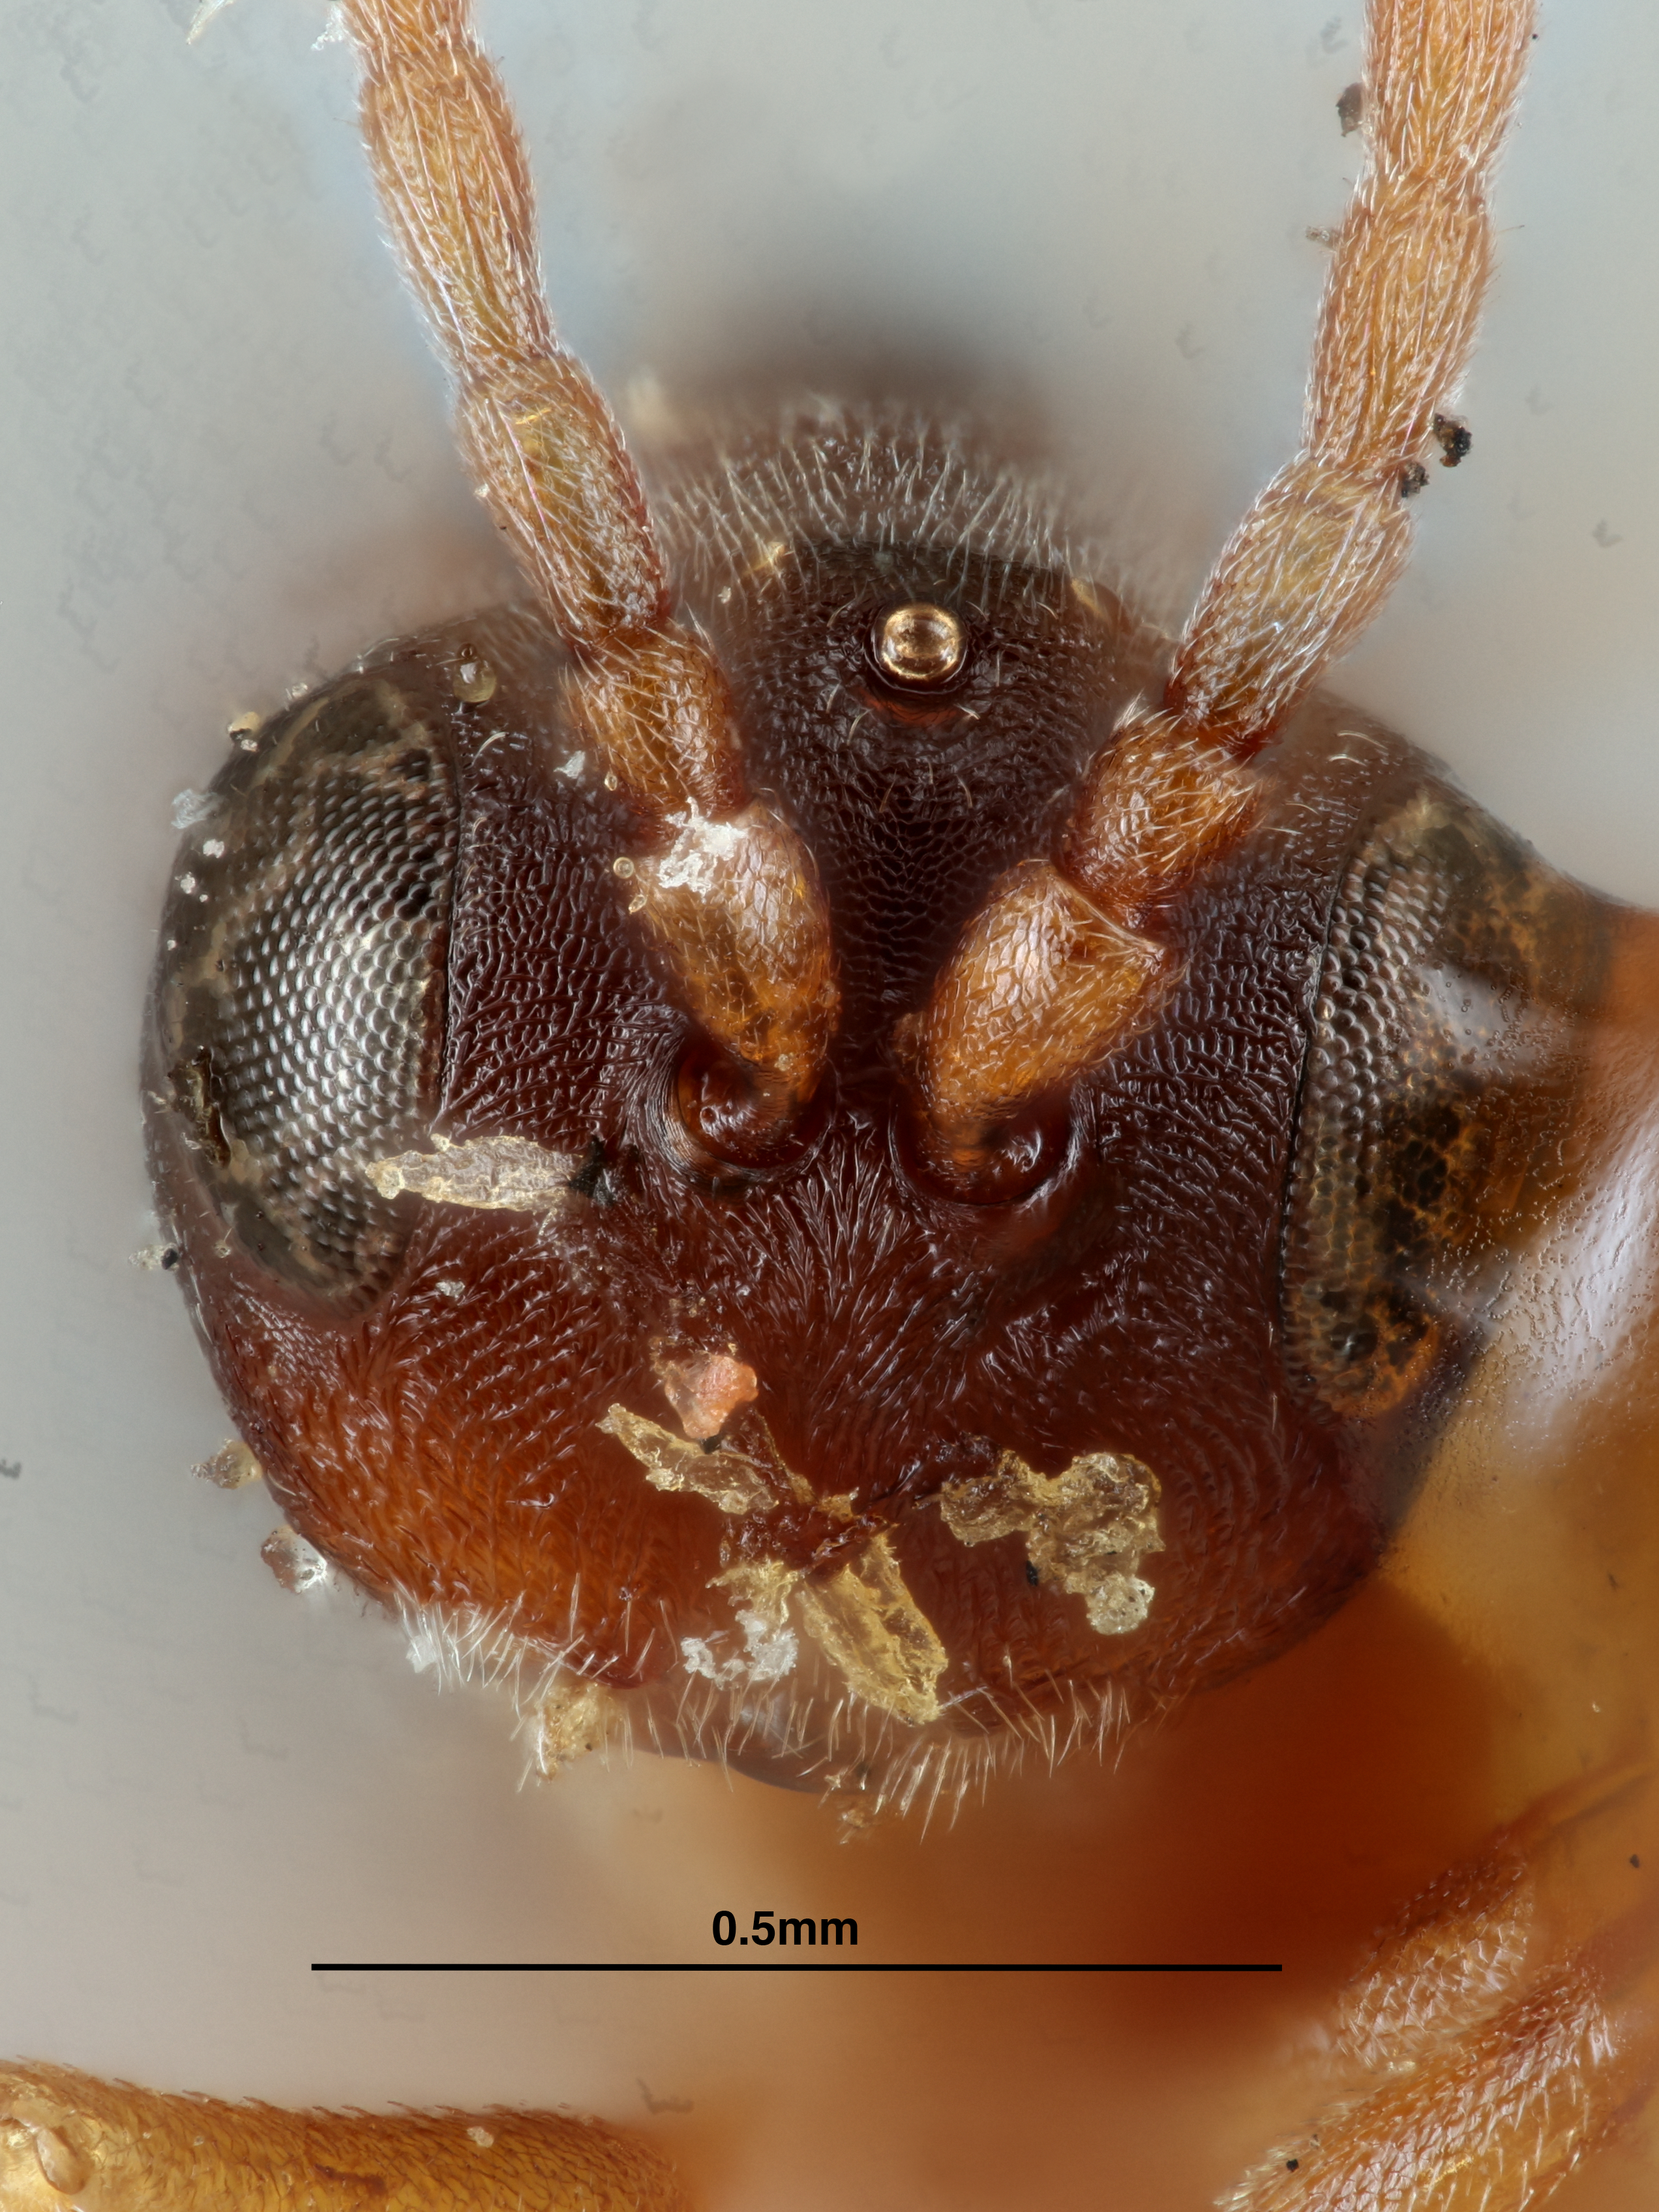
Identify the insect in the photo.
Aulax mulgediicola
